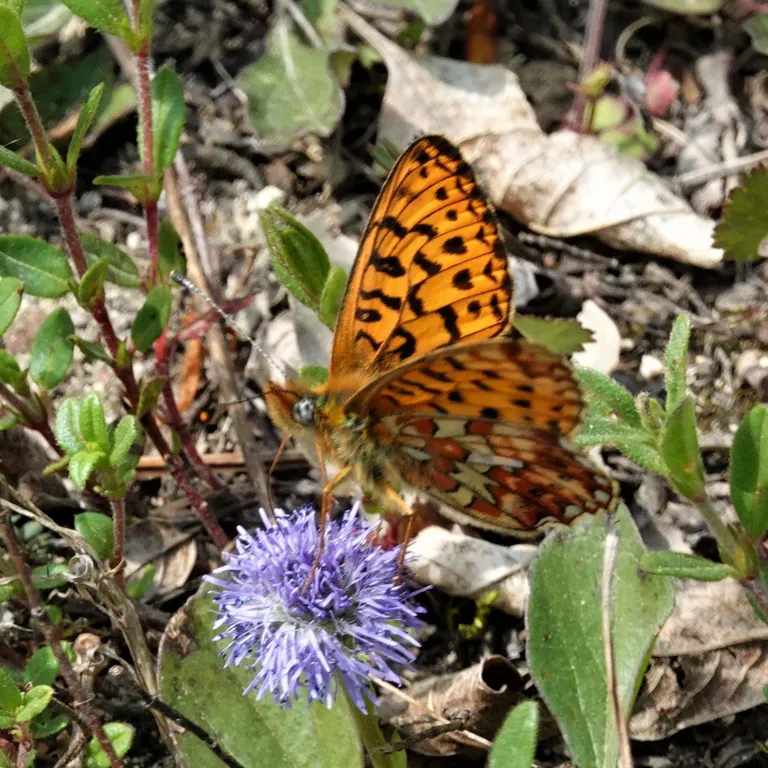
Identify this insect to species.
Boloria euphrosyne (also Clossiana euphrosyne)
